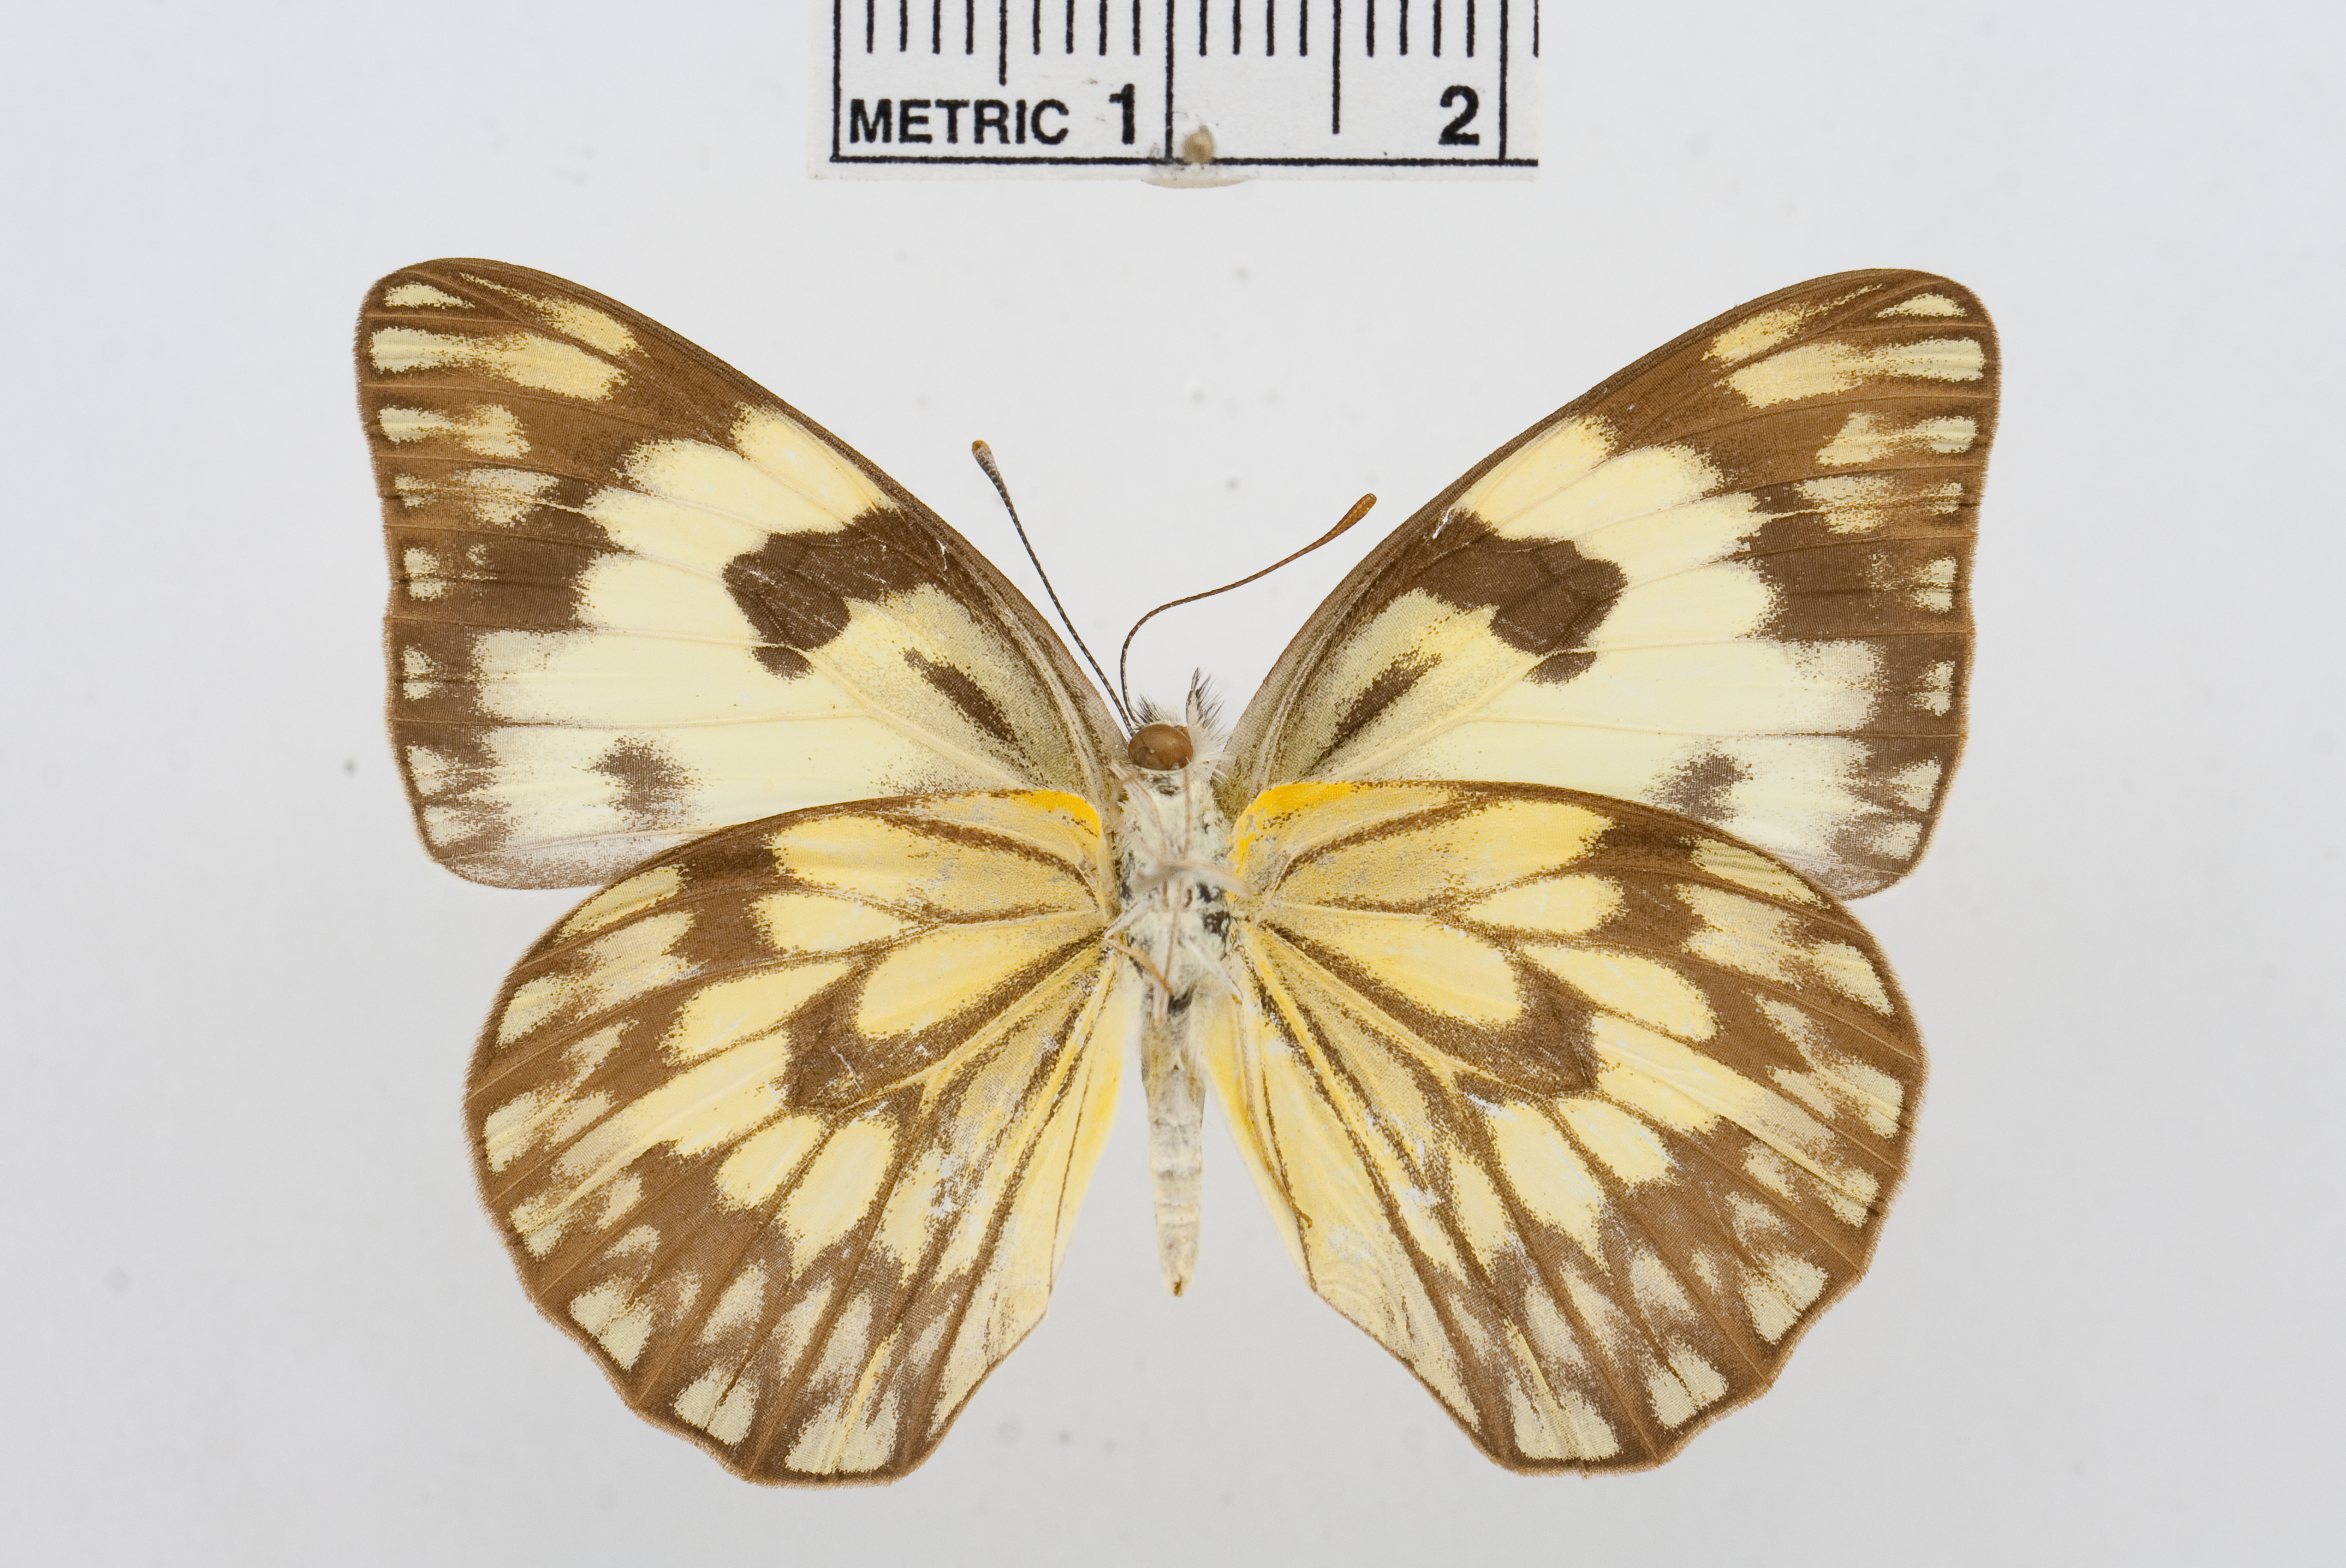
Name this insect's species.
Belenois gidica
